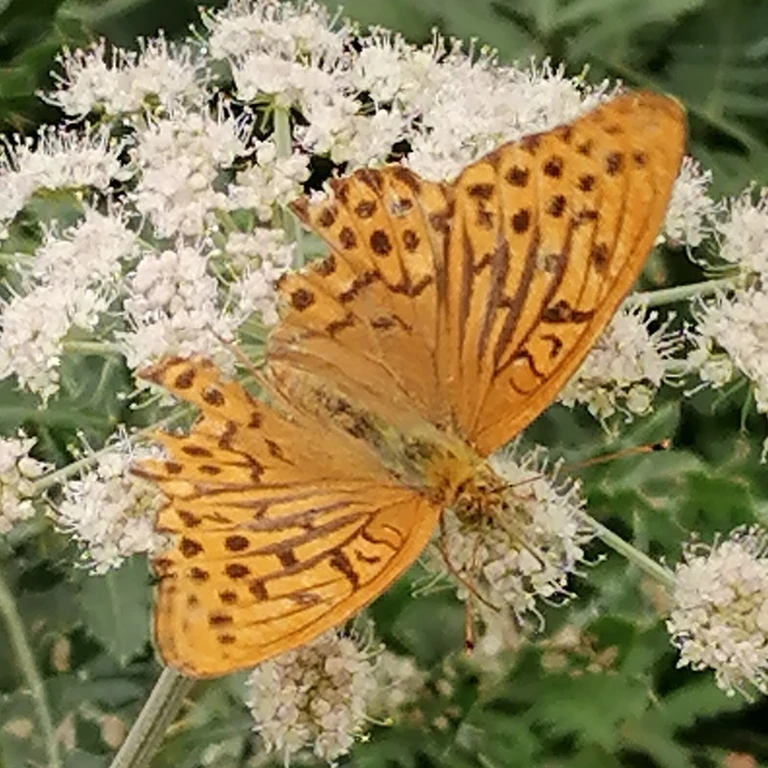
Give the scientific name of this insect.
Argynnis paphia
